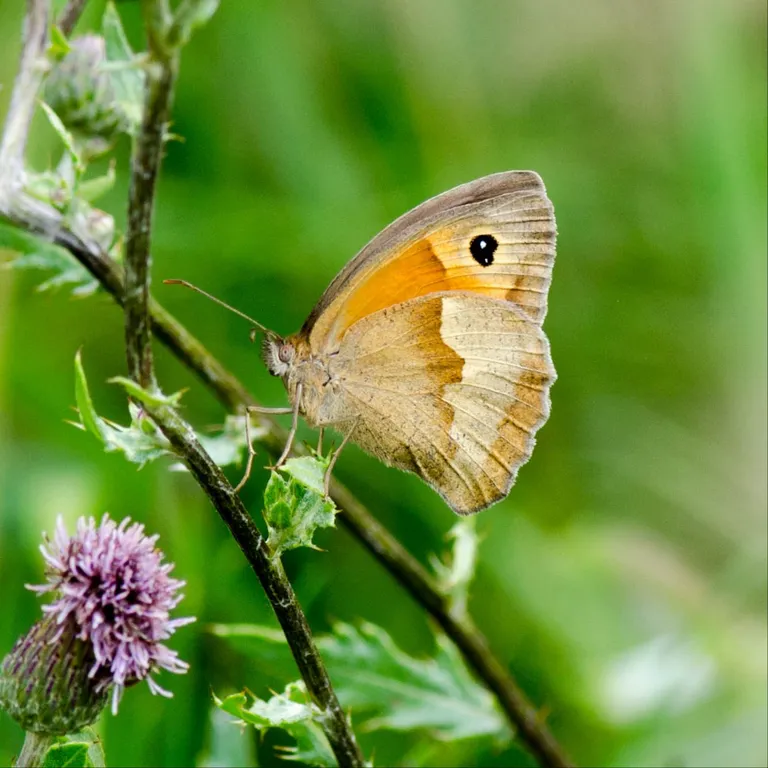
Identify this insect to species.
Maniola jurtina
